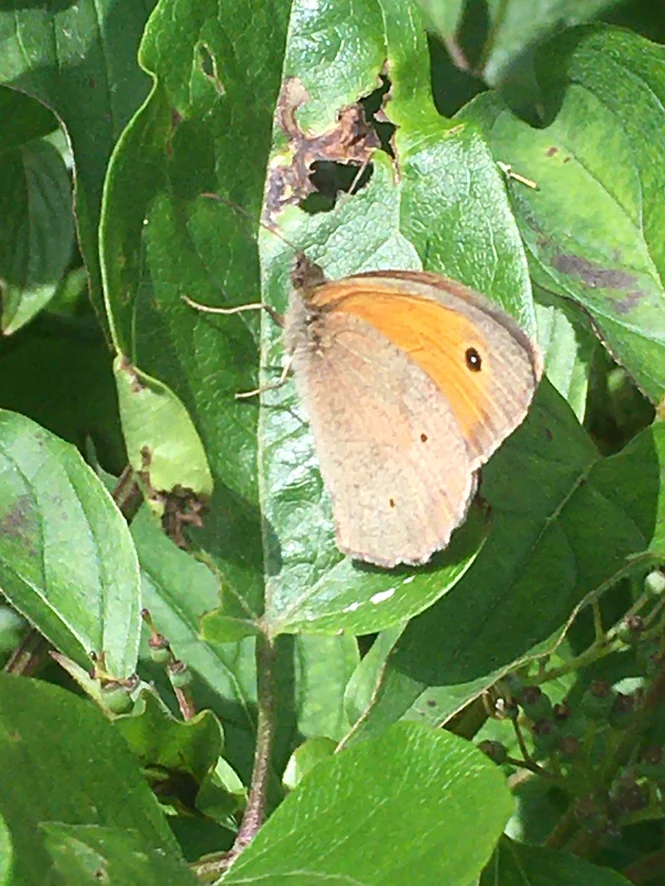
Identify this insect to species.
Maniola jurtina
